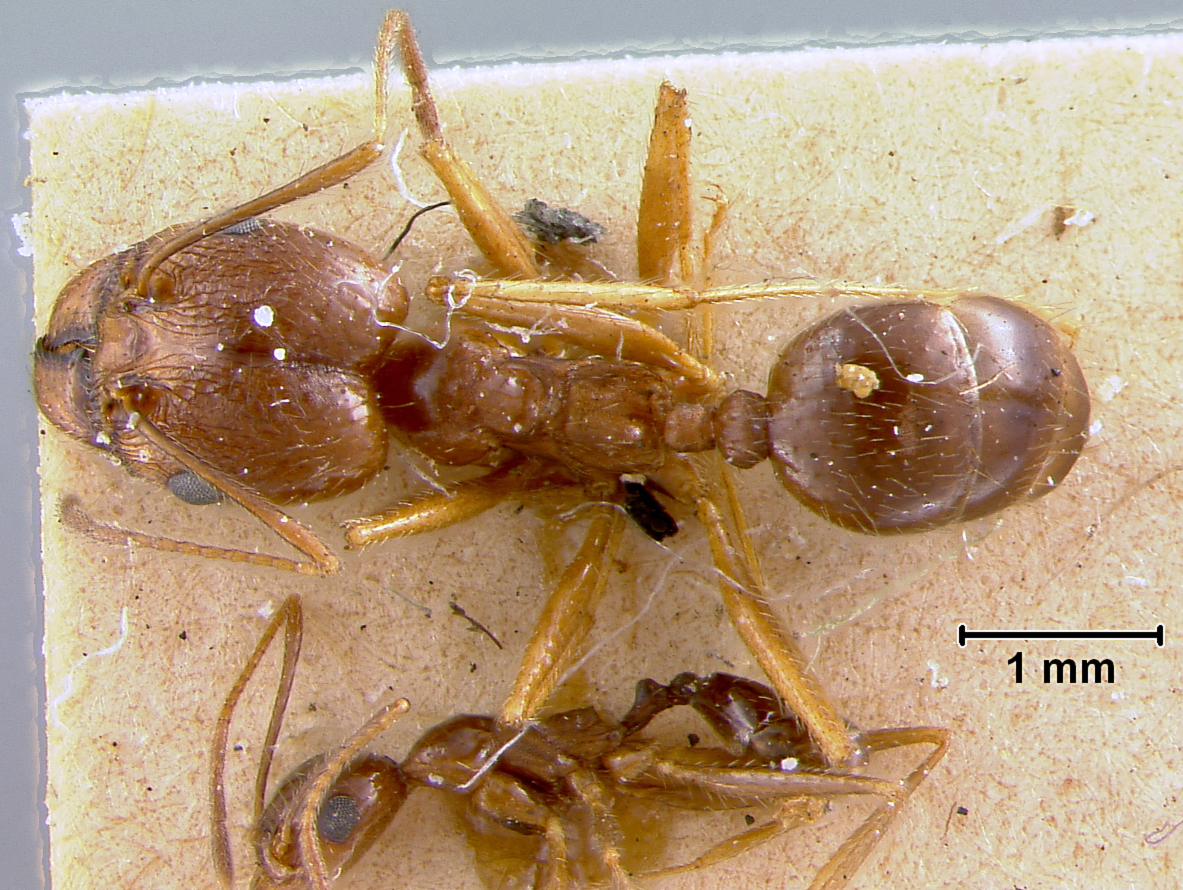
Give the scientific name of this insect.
Pheidole desertorum
